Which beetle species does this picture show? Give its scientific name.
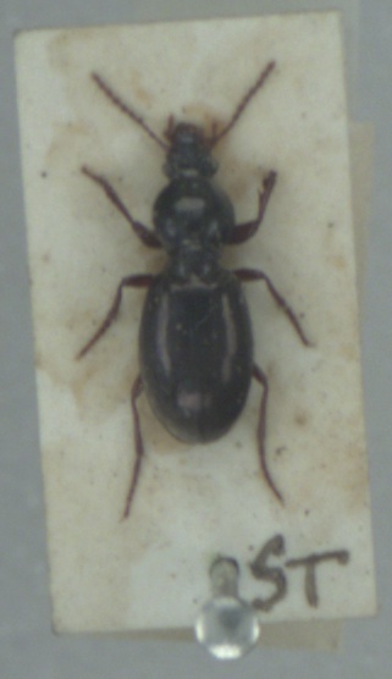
Miscodera arctica
